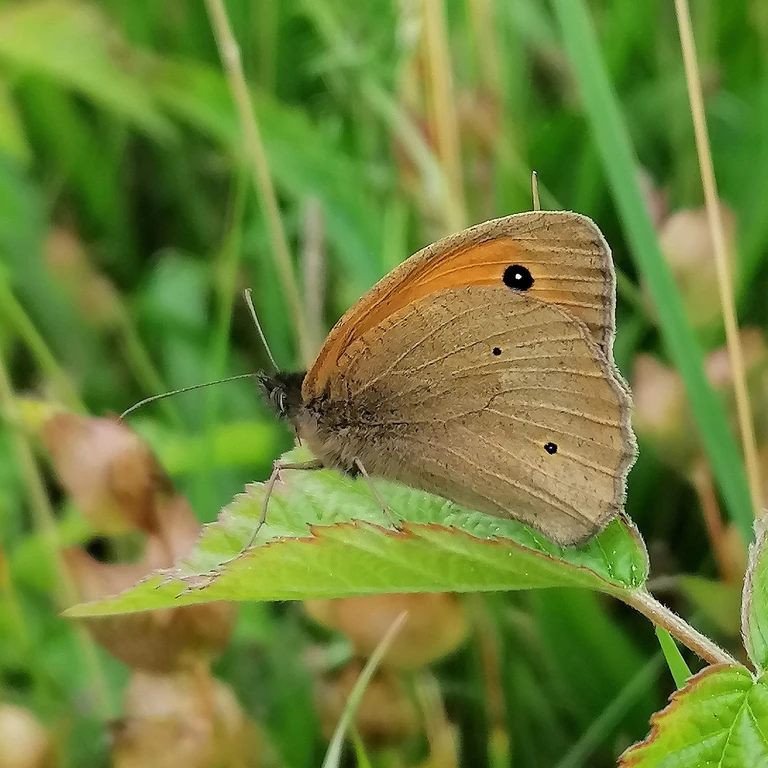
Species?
Maniola jurtina
